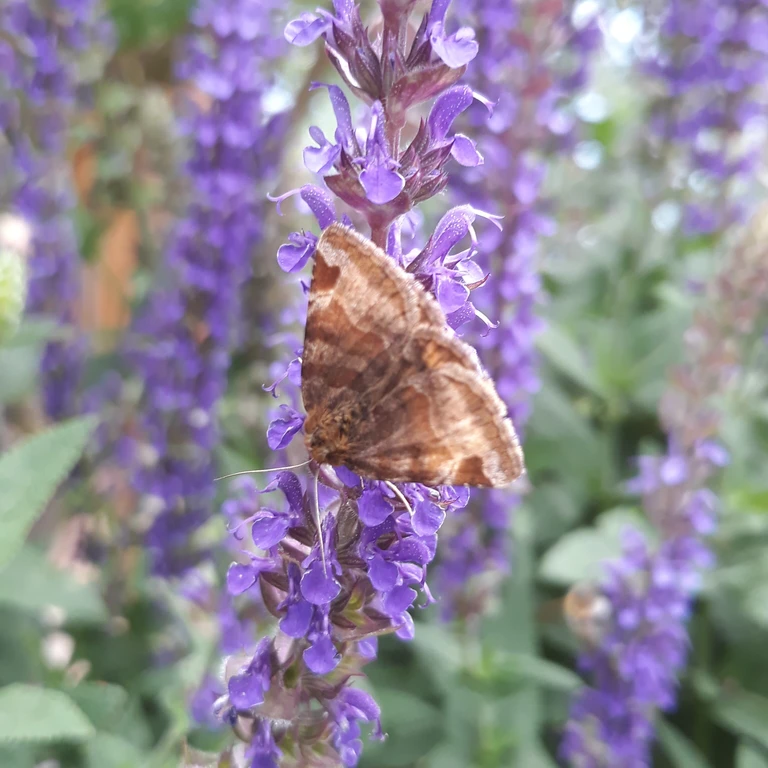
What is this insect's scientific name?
Euclidia glyphica
